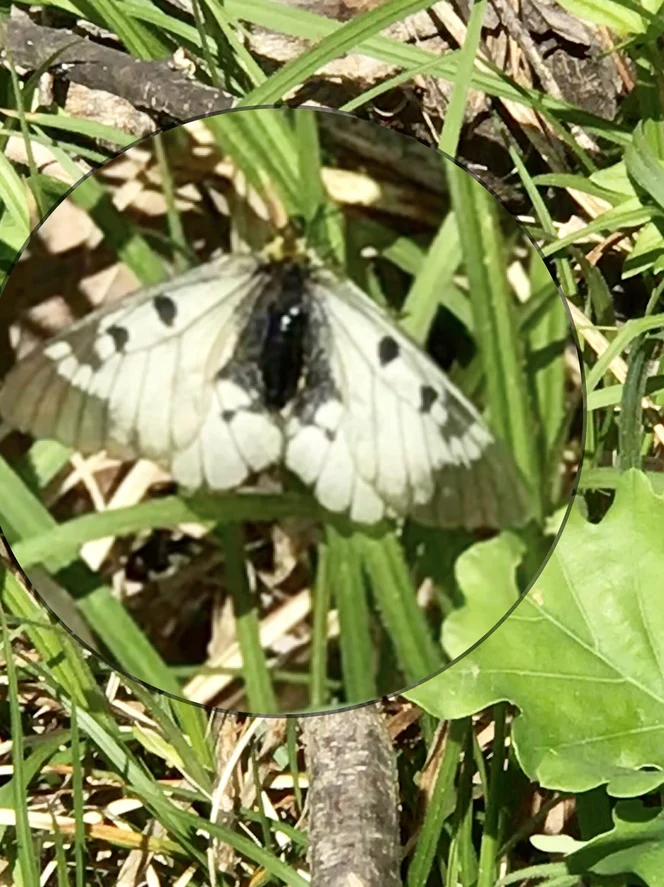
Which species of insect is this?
Parnassius mnemosyne
